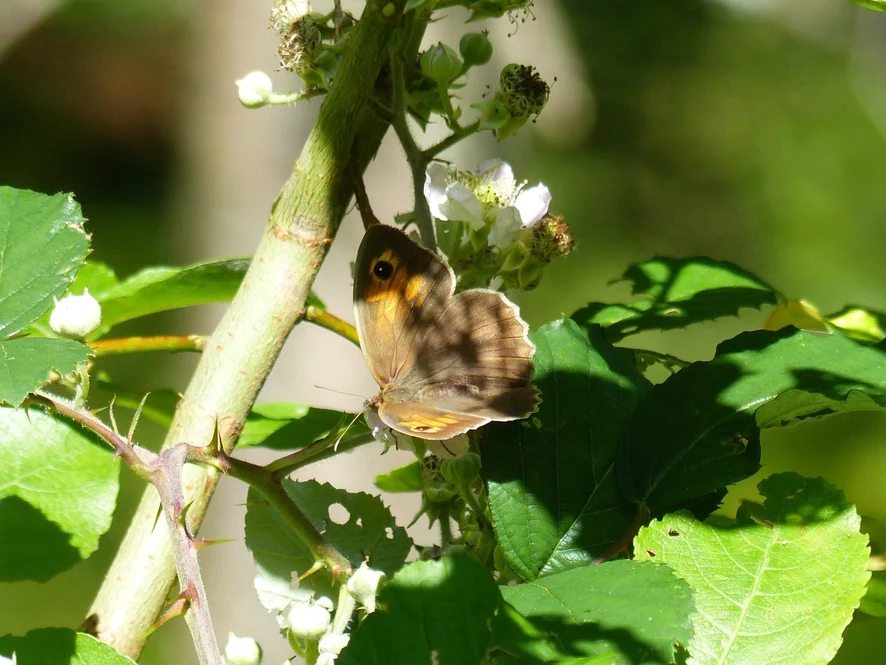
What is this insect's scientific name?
Maniola jurtina
